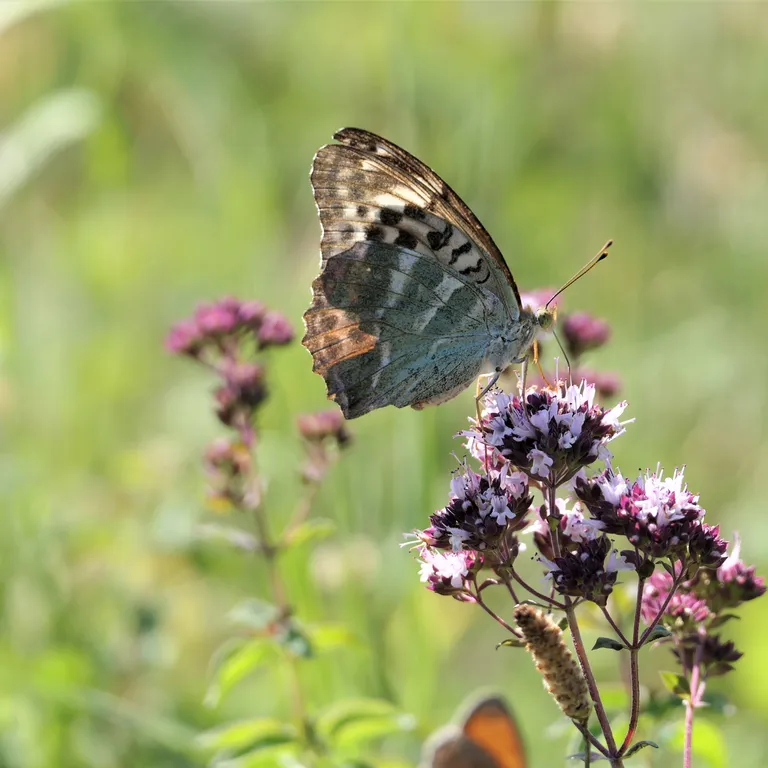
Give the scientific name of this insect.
Argynnis paphia
